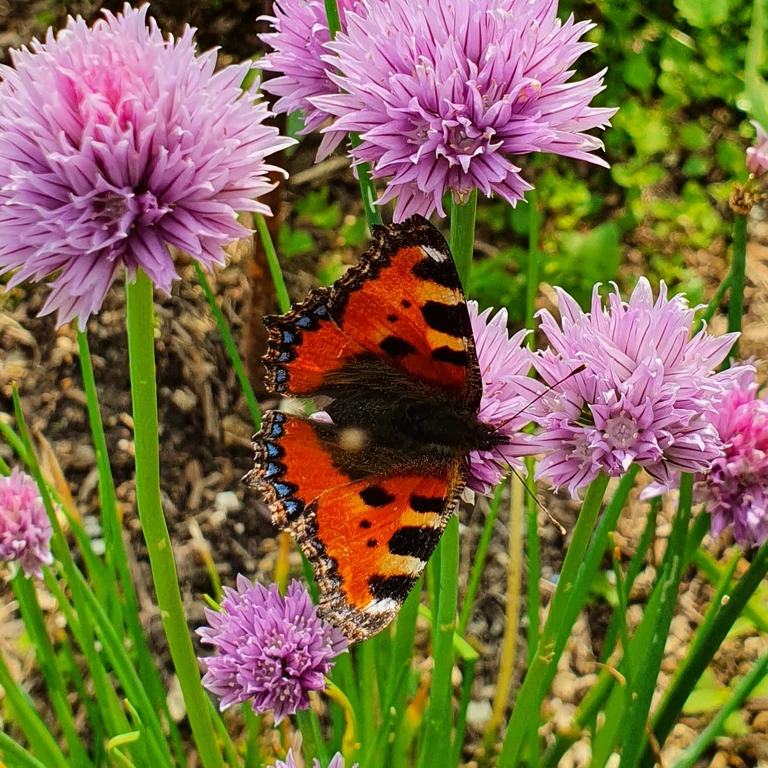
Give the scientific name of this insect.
Aglais urticae
